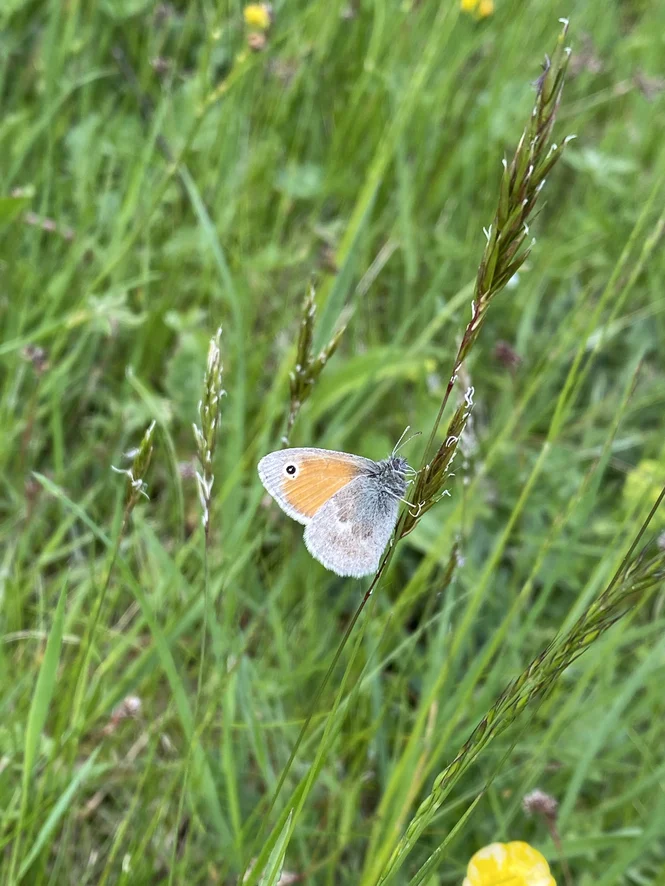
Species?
Coenonympha pamphilus
